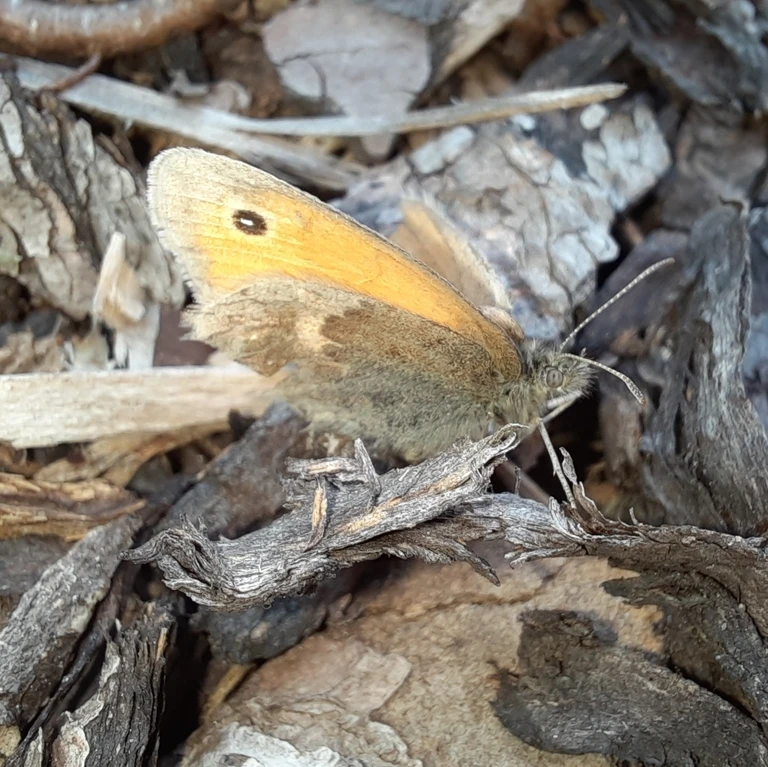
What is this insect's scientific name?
Coenonympha pamphilus
